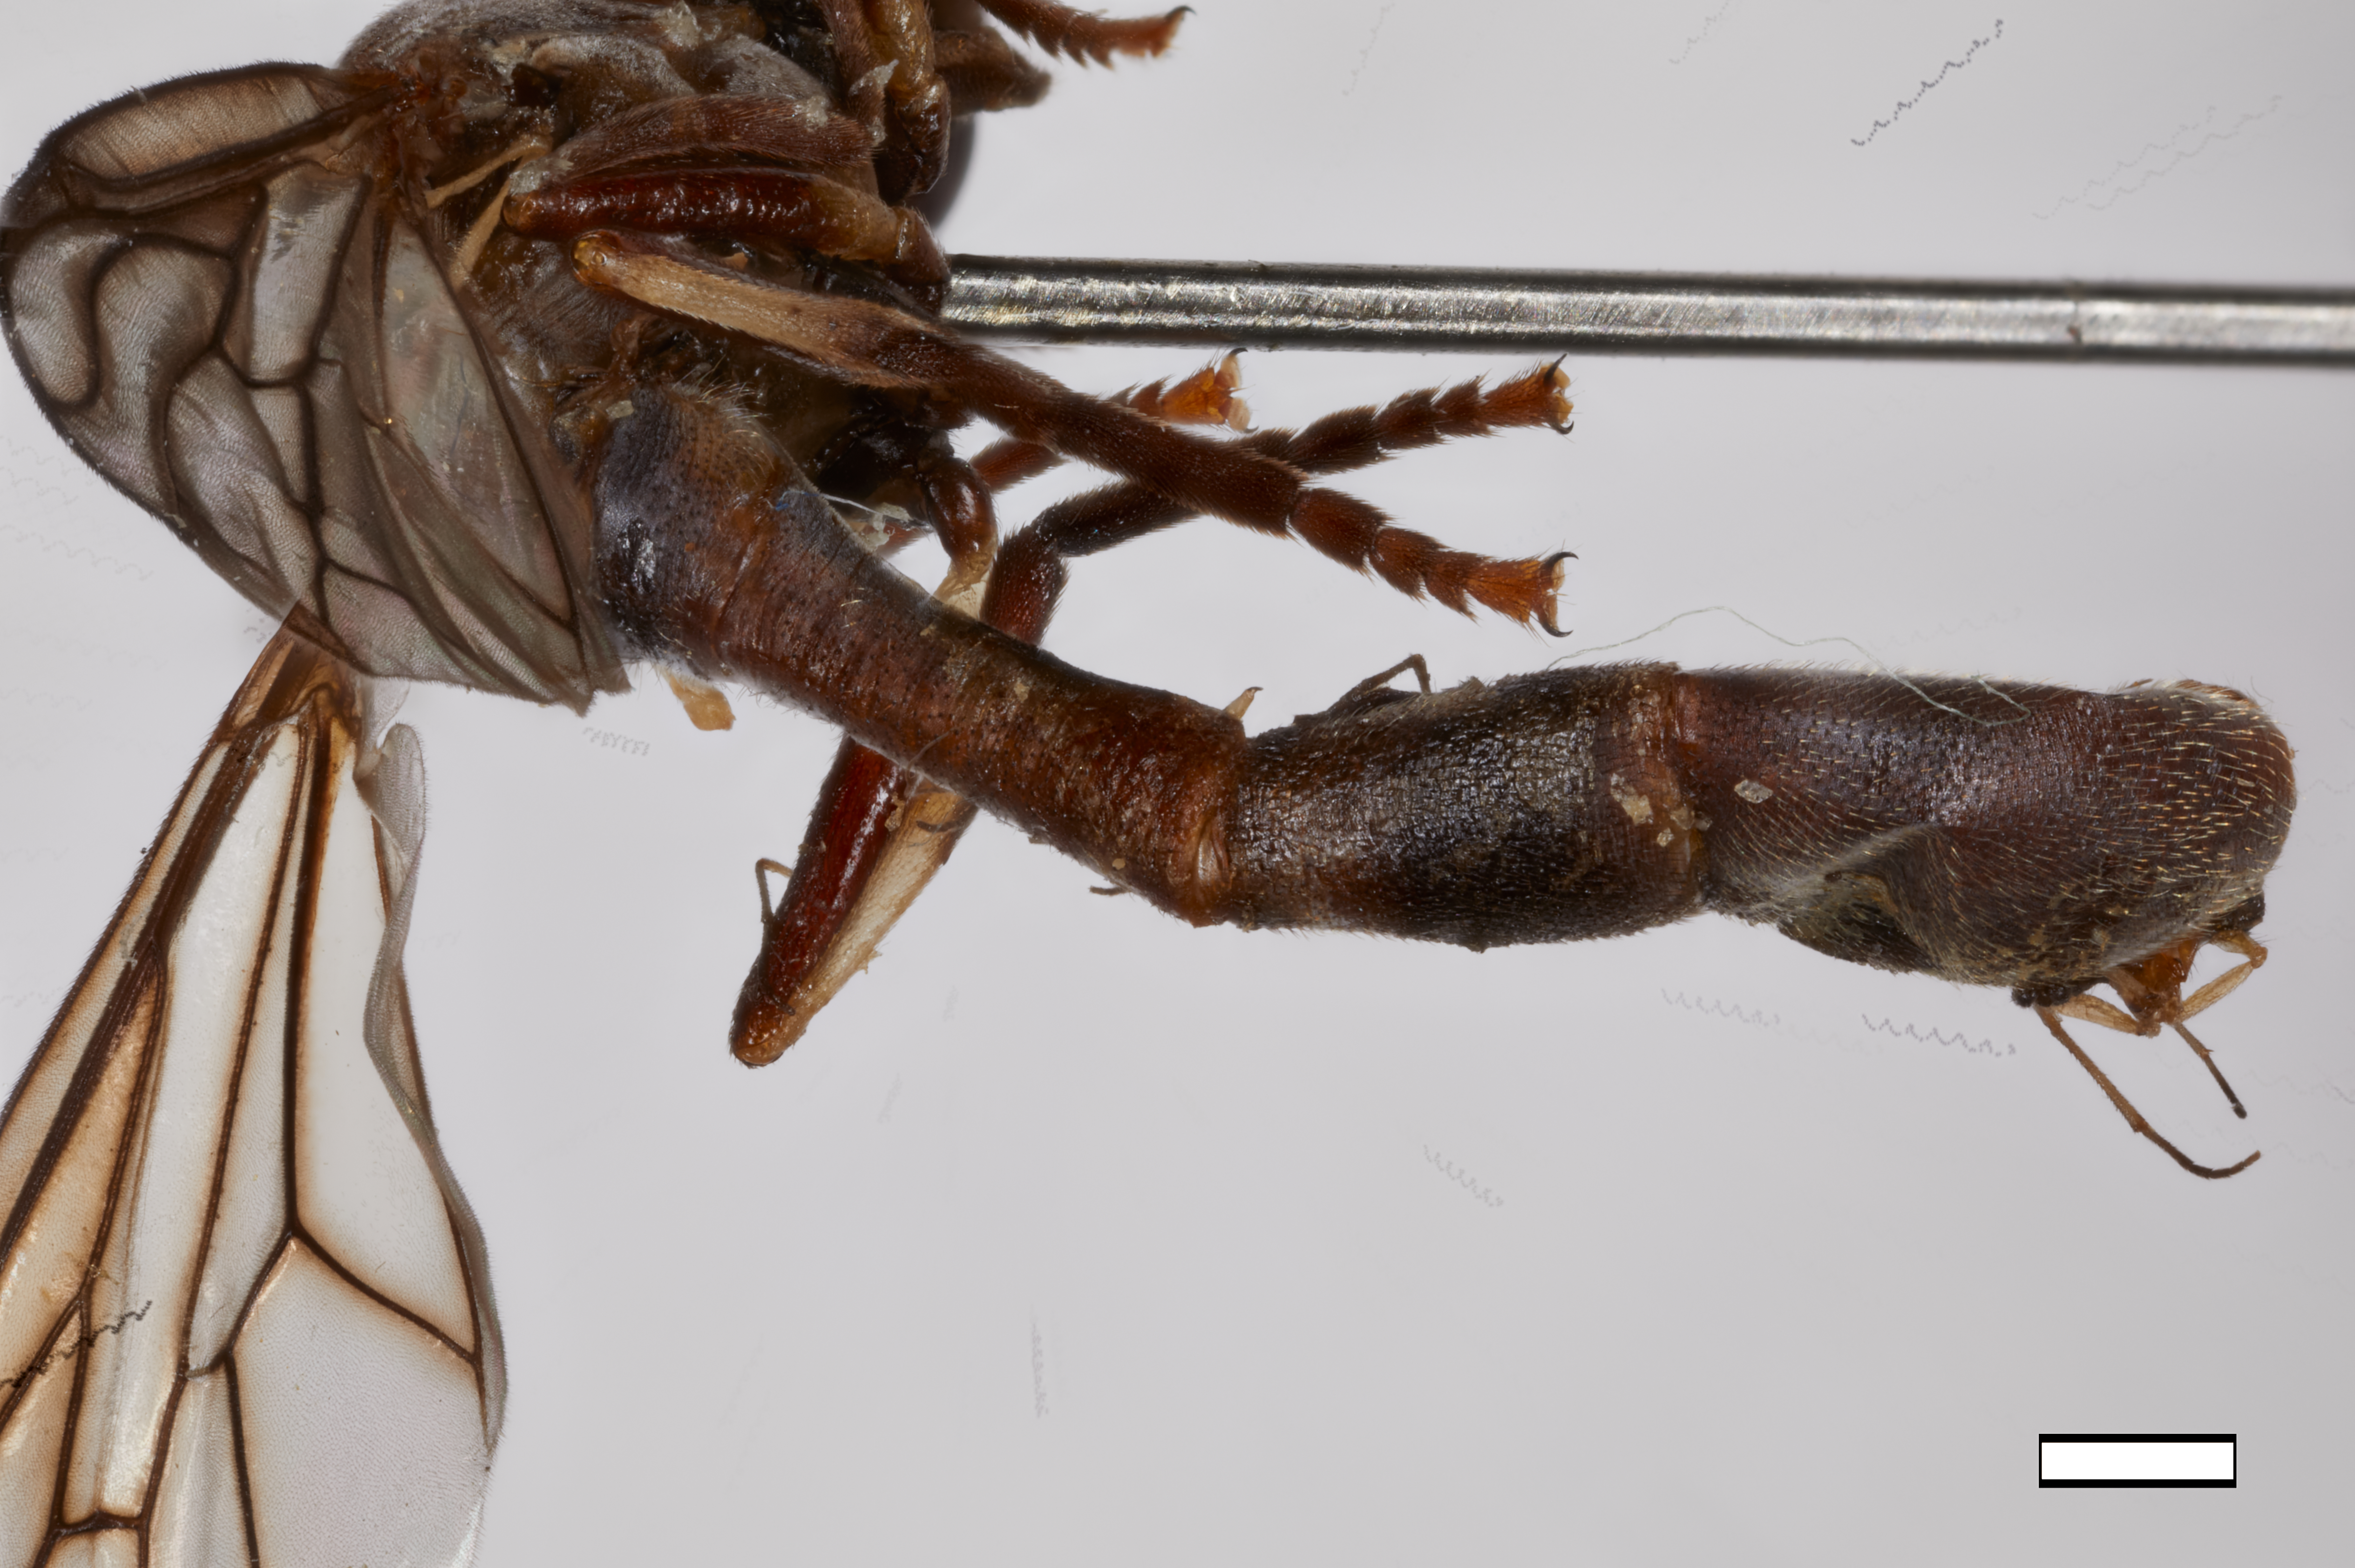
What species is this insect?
Spheginobaccha pamela
